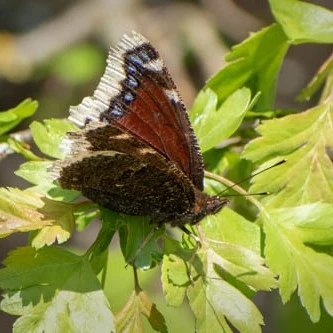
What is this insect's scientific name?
Nymphalis antiopa
